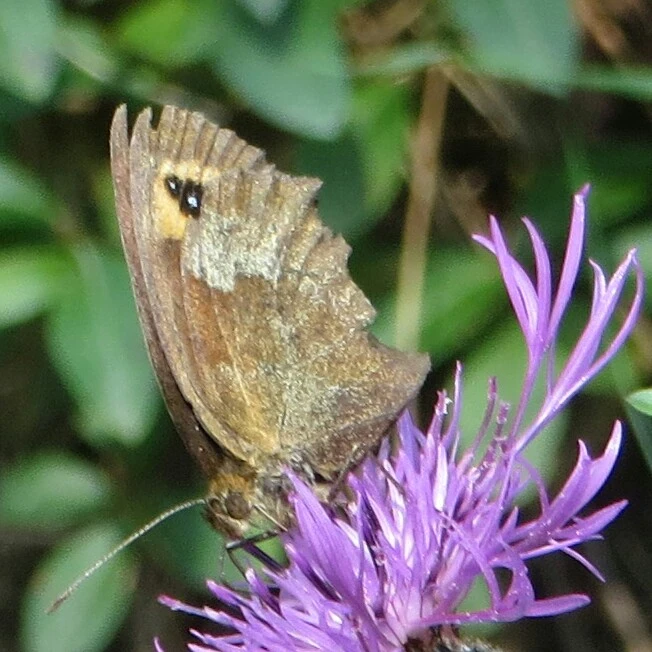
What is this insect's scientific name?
Erebia aethiops
